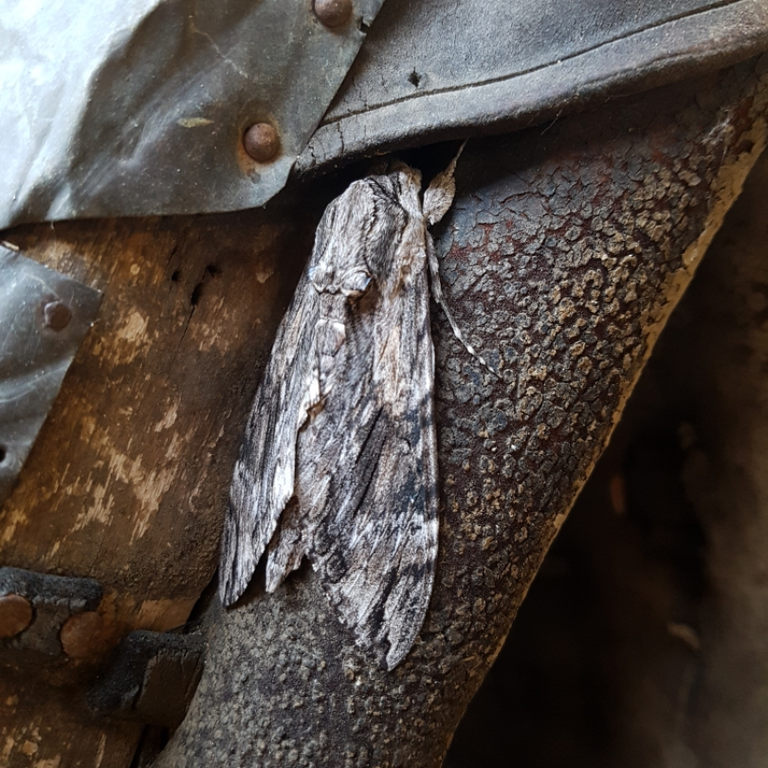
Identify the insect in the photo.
Agrius convolvuli
